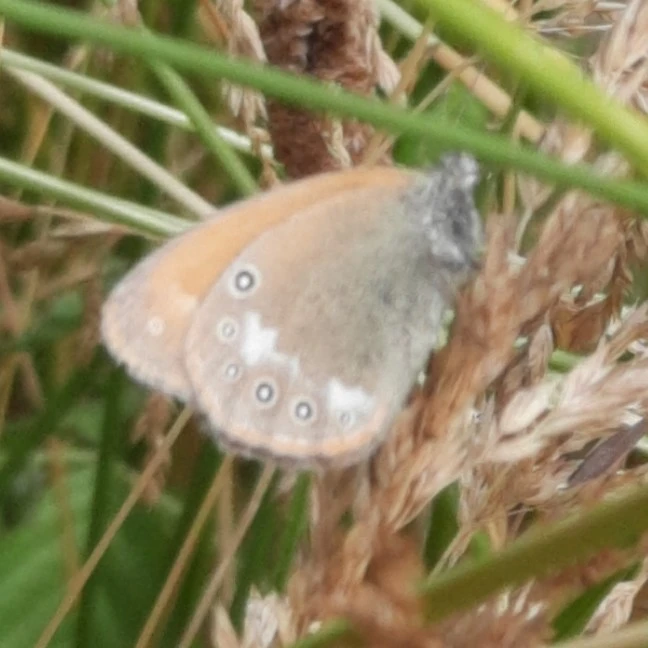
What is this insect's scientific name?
Coenonympha glycerion (also Coenonympha iphis)
